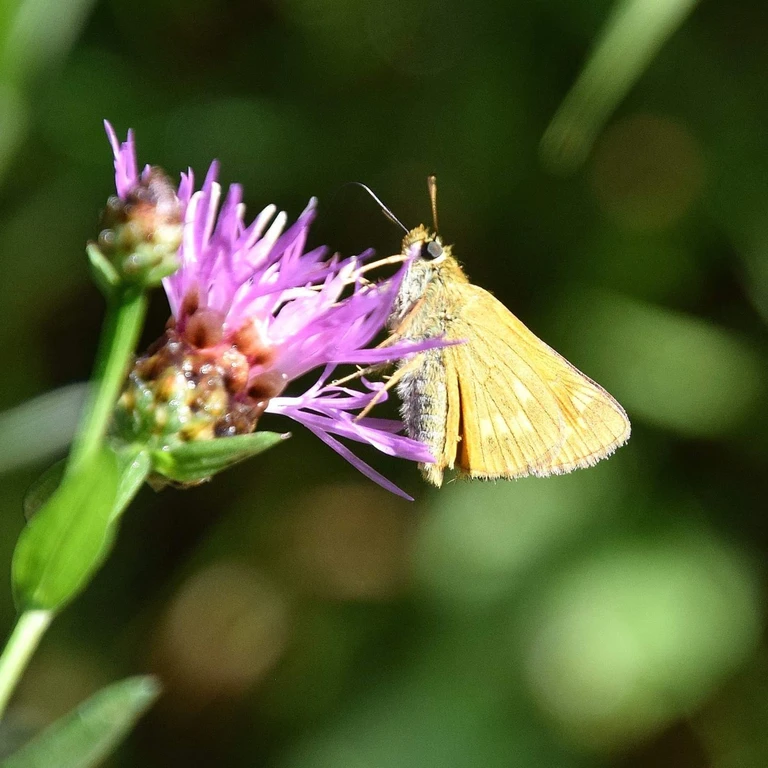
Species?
Ochlodes sylvanus (also Ochlodes venata)
